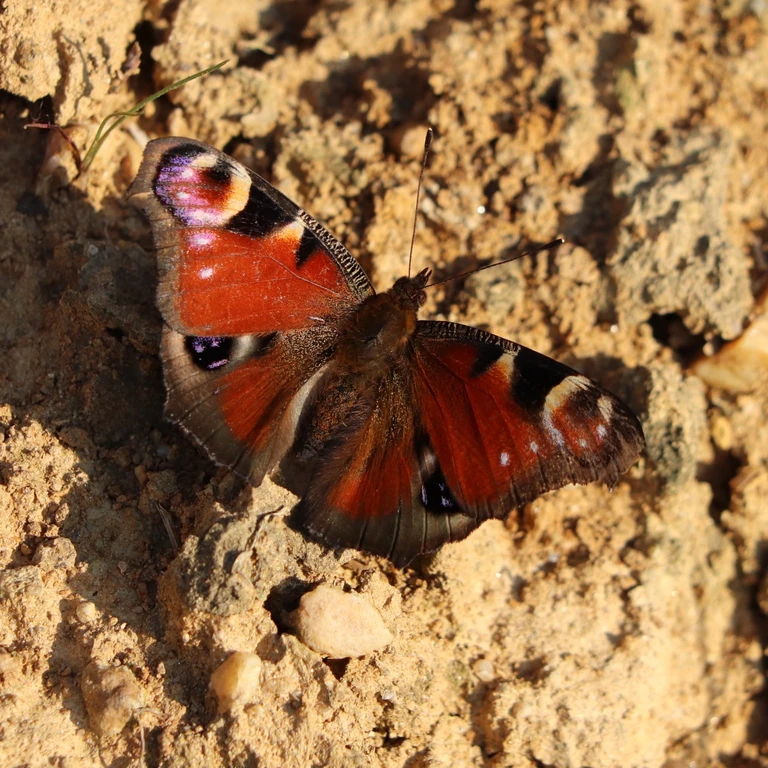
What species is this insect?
Aglais io
